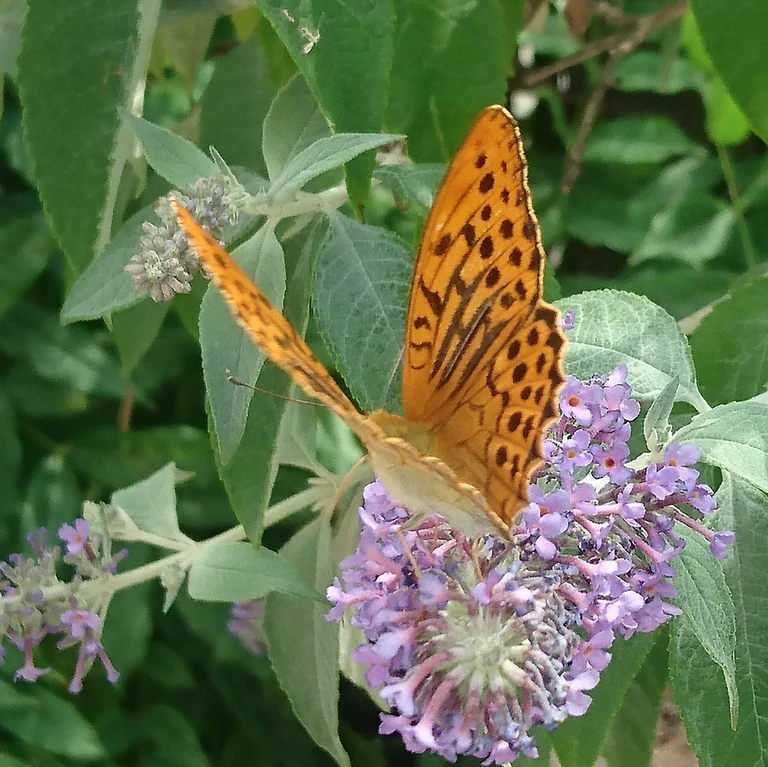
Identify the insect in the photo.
Argynnis paphia
